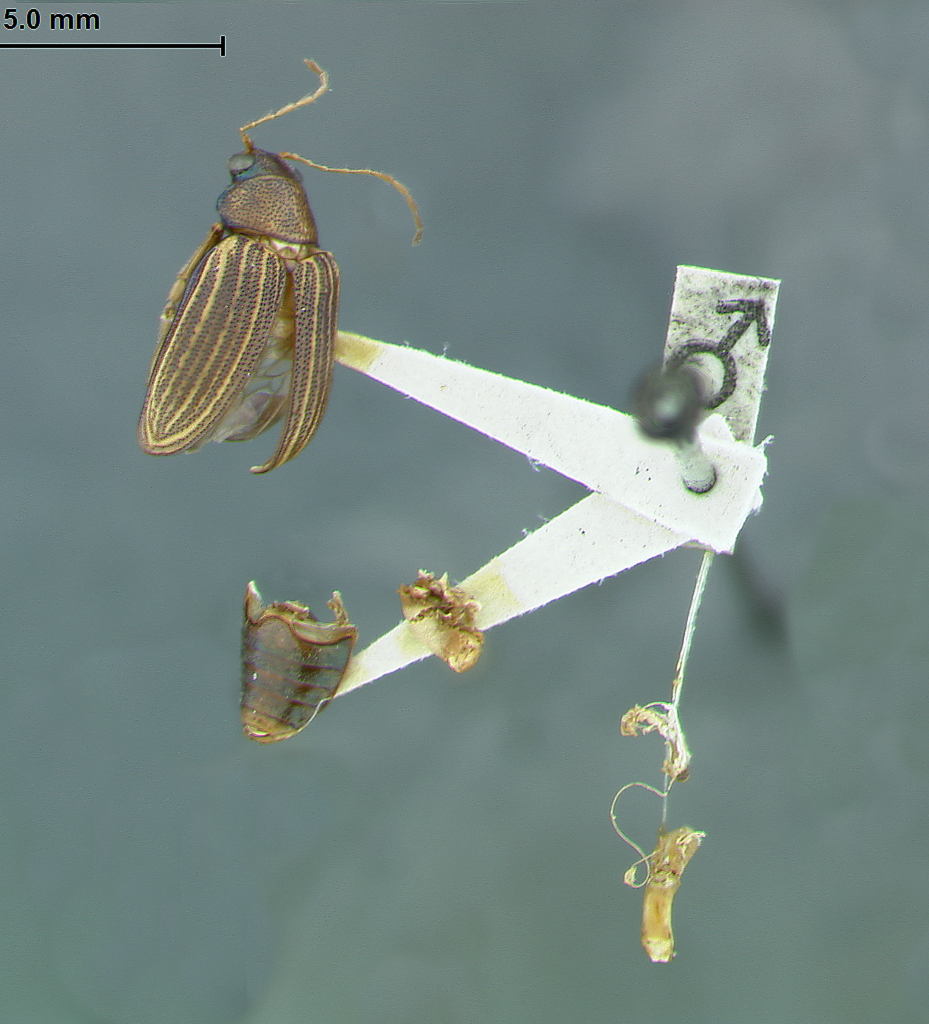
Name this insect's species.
Colaspis pini
